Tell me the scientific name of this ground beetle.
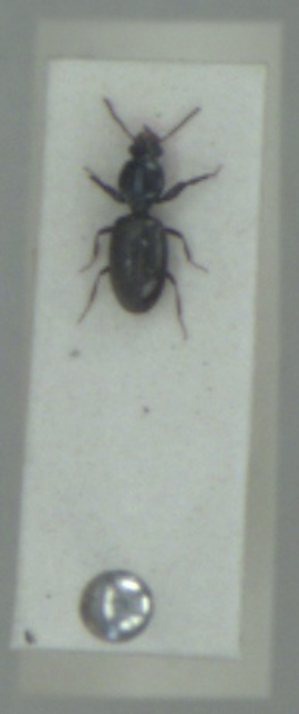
Dyschirius aeneus
